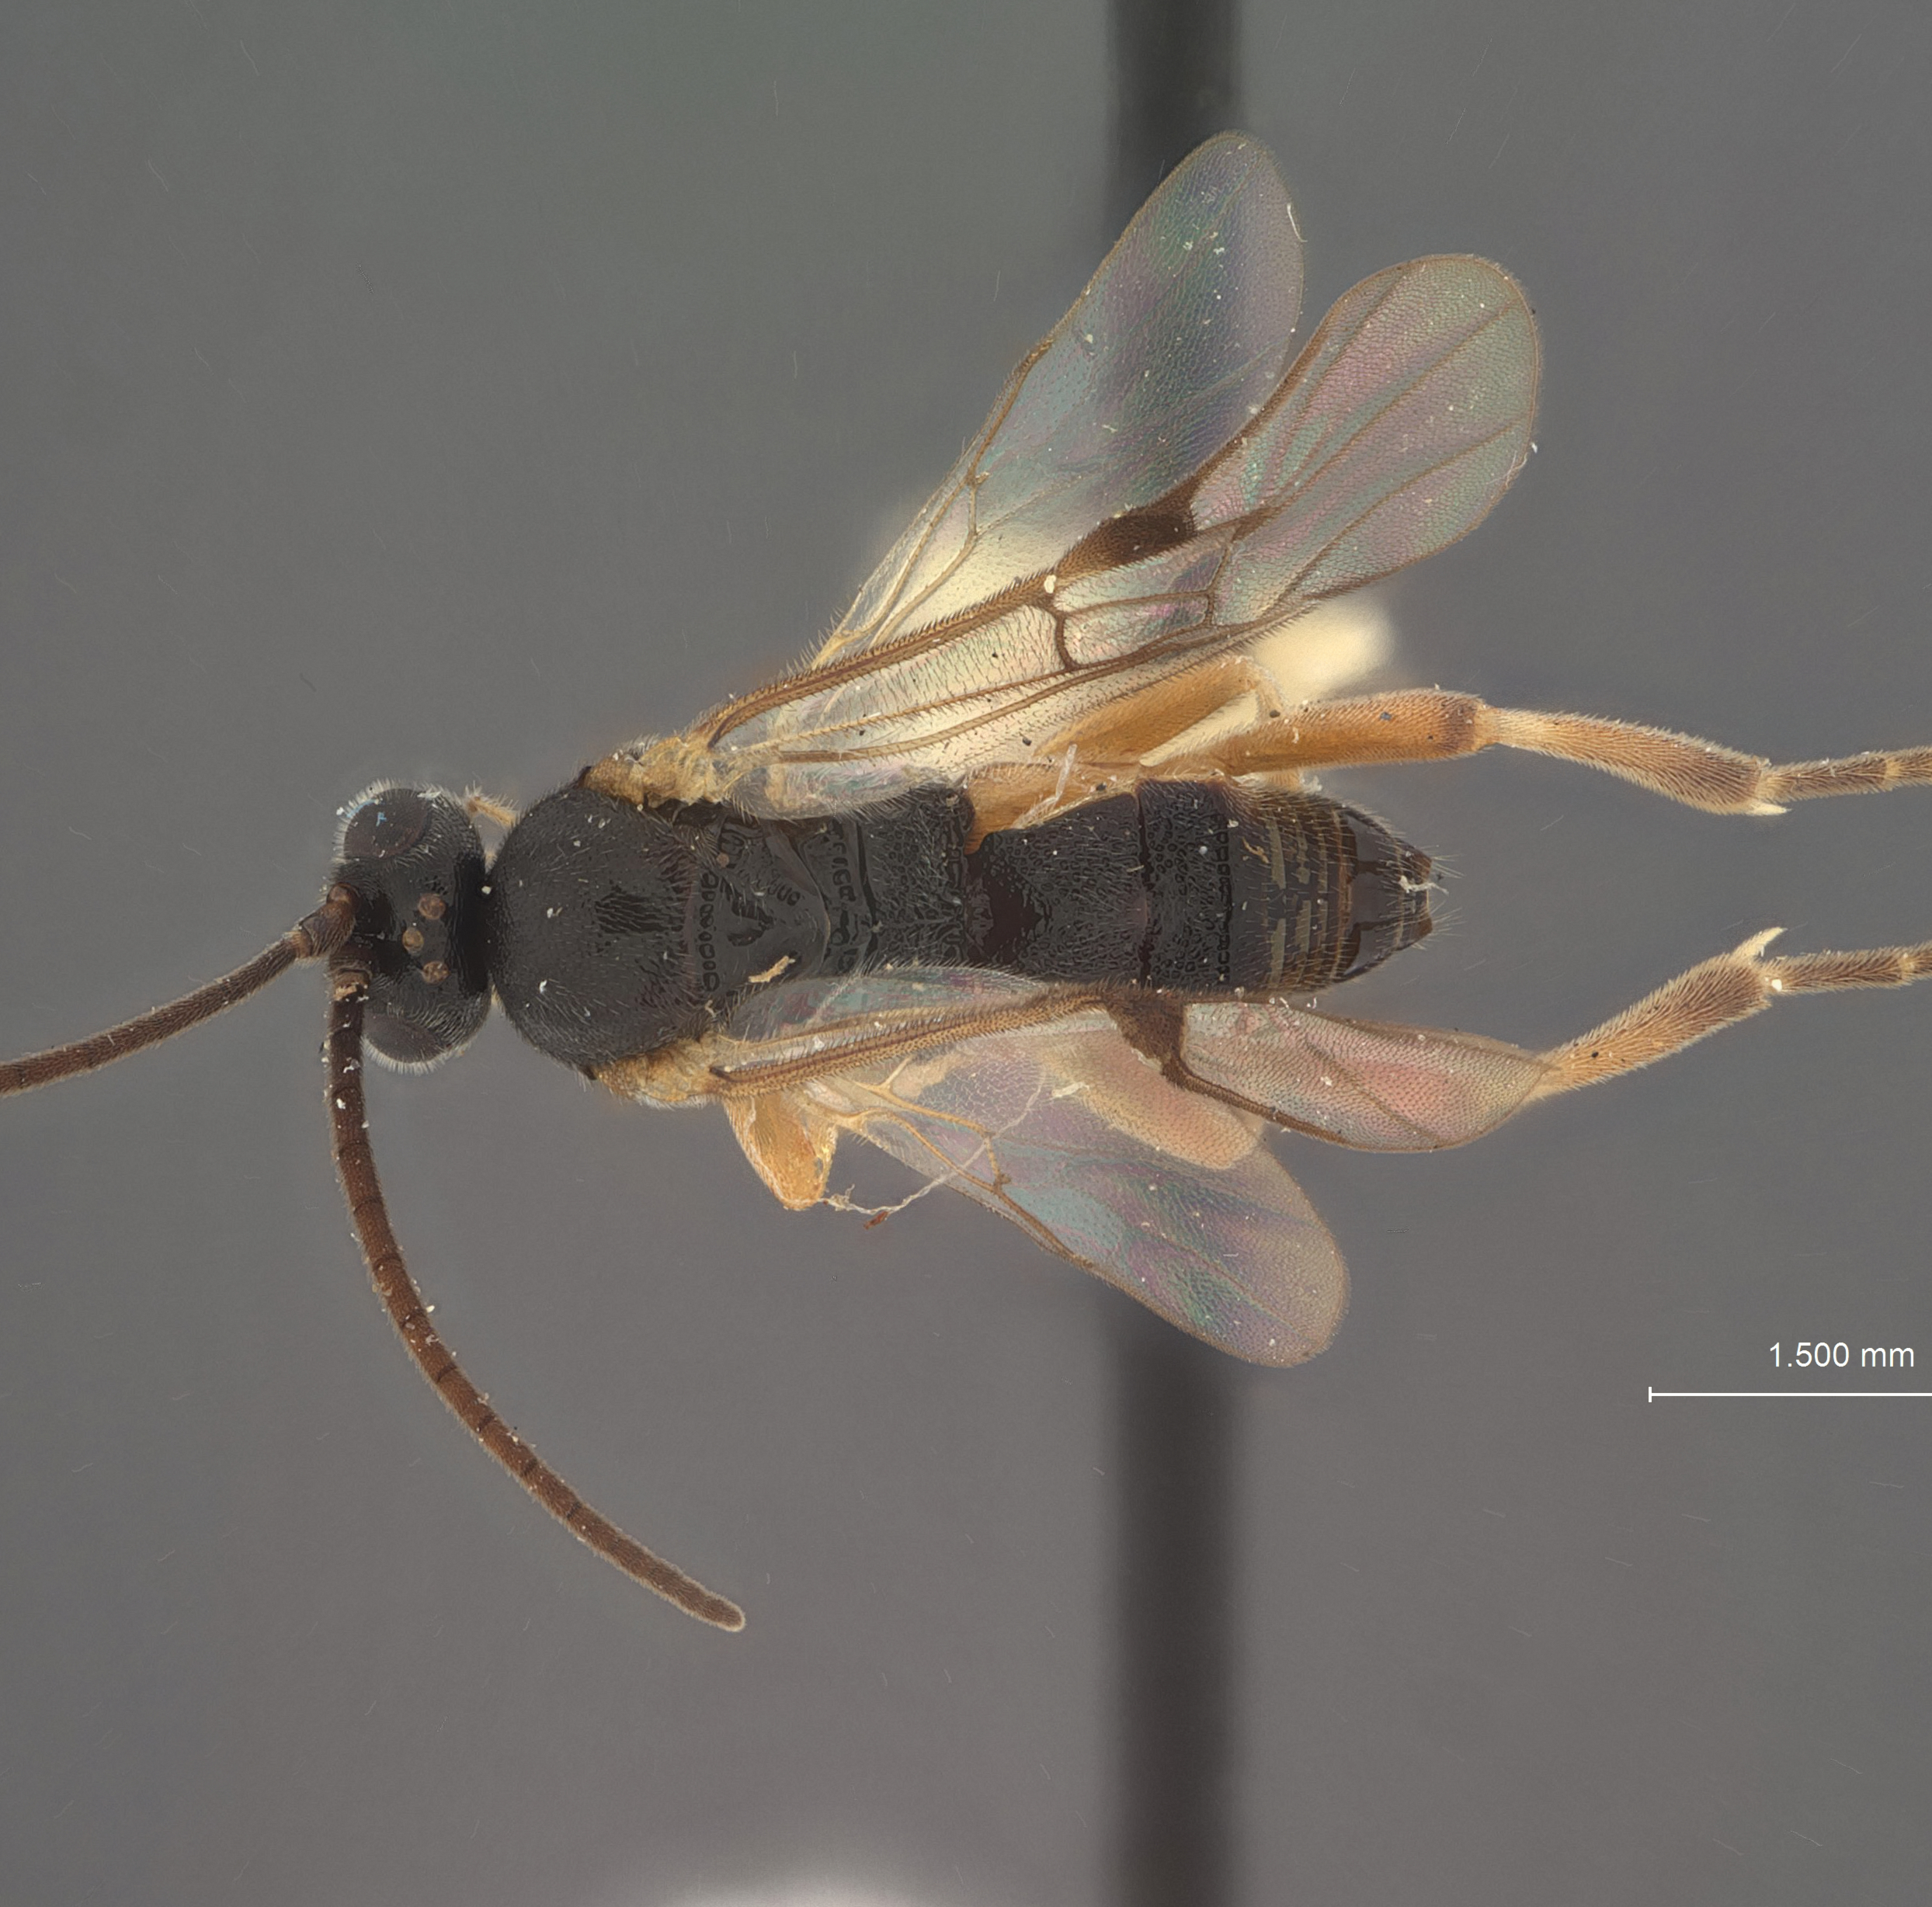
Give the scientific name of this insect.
Microgaster harnedi
